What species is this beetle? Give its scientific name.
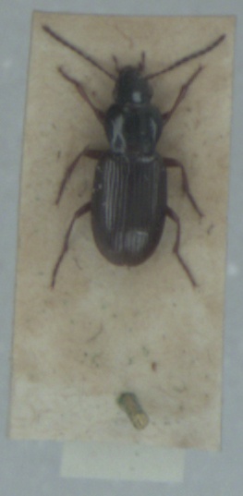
Pterostichus strenuus
